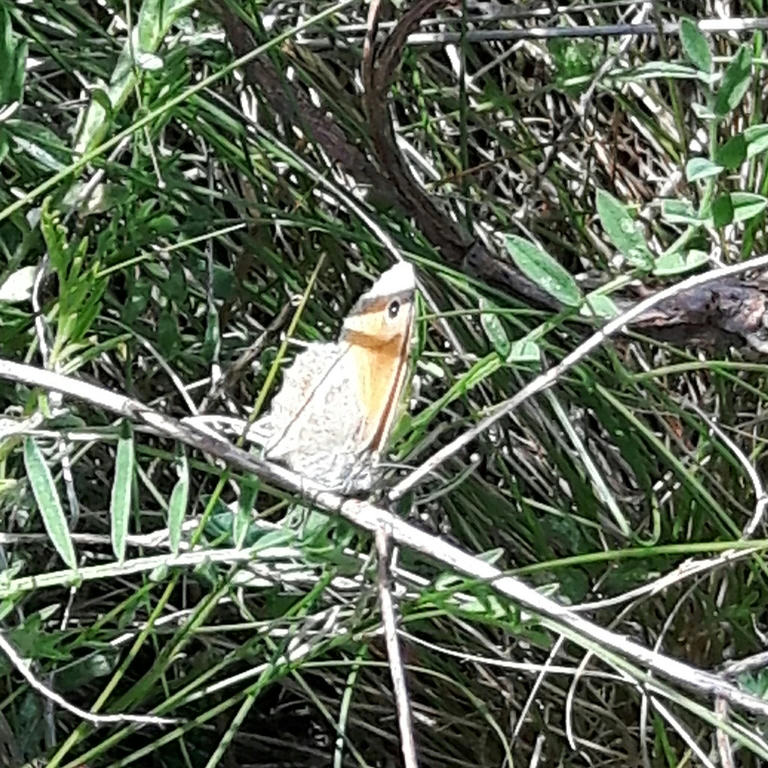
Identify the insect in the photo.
Coenonympha pamphilus
